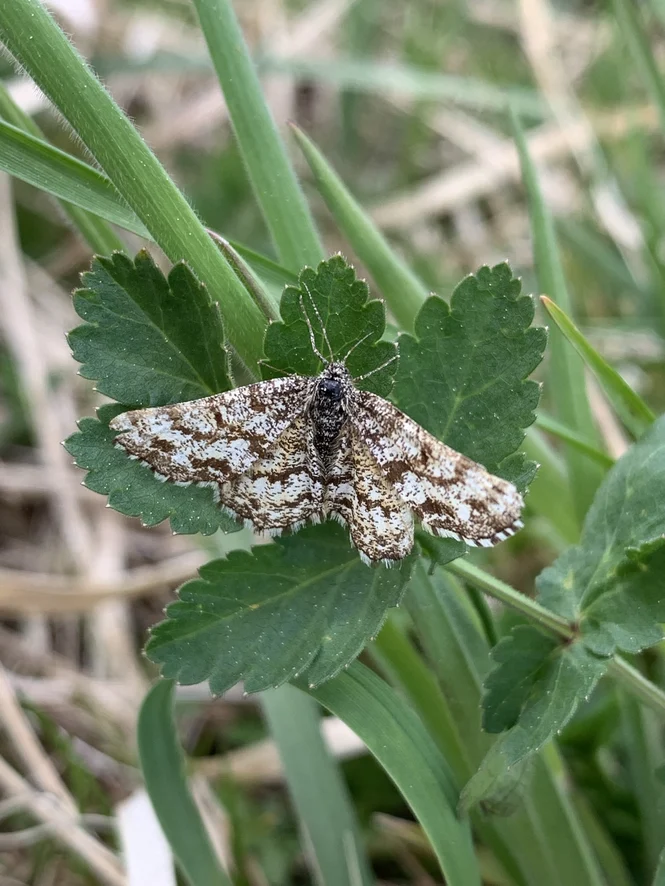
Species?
Ematurga atomaria
